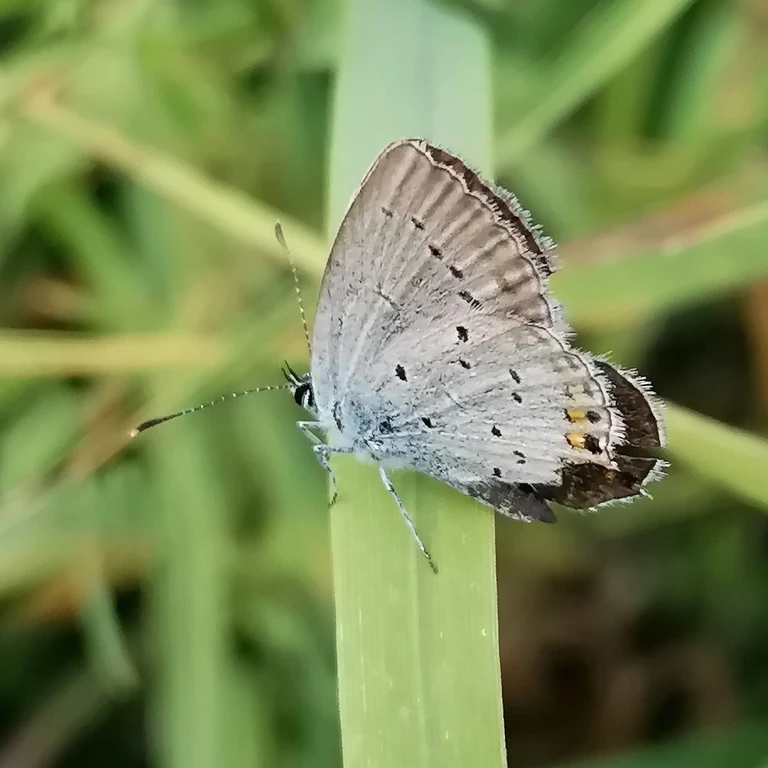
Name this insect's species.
Cupido argiades (also Elkalyce argiades)
